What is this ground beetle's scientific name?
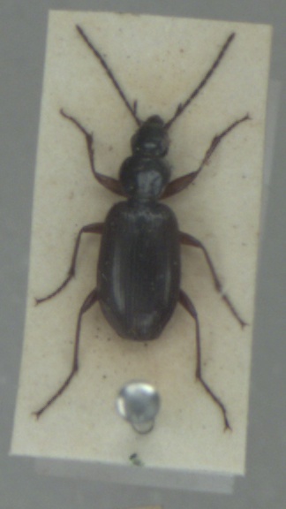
Agonum thoreyi
